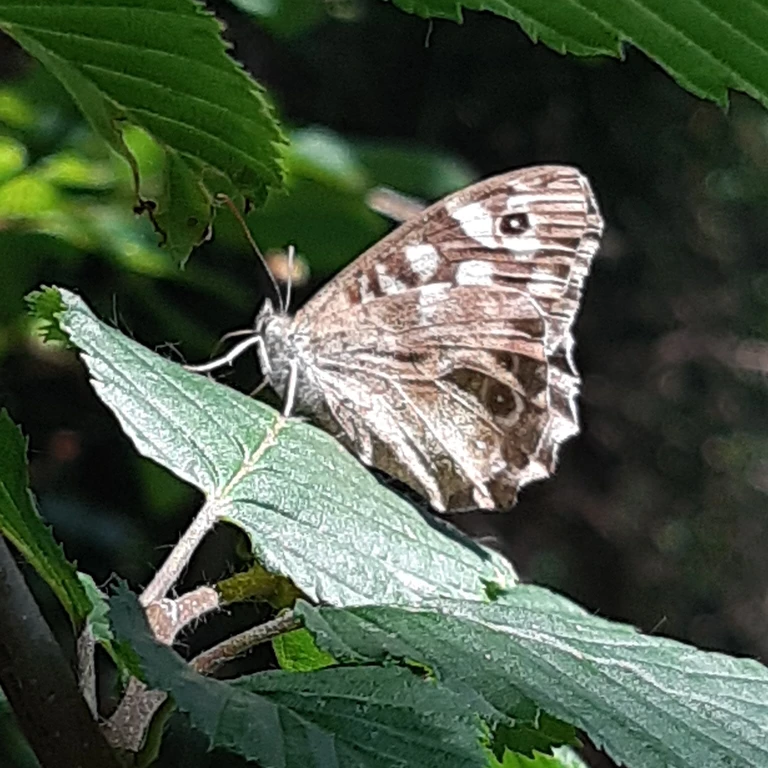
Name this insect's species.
Pararge aegeria
